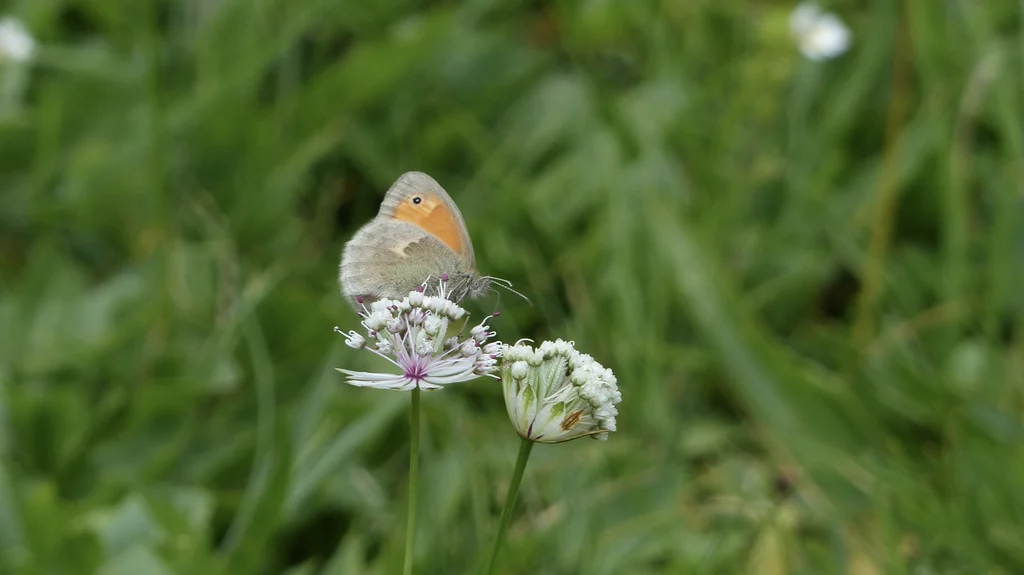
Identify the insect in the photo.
Coenonympha pamphilus
